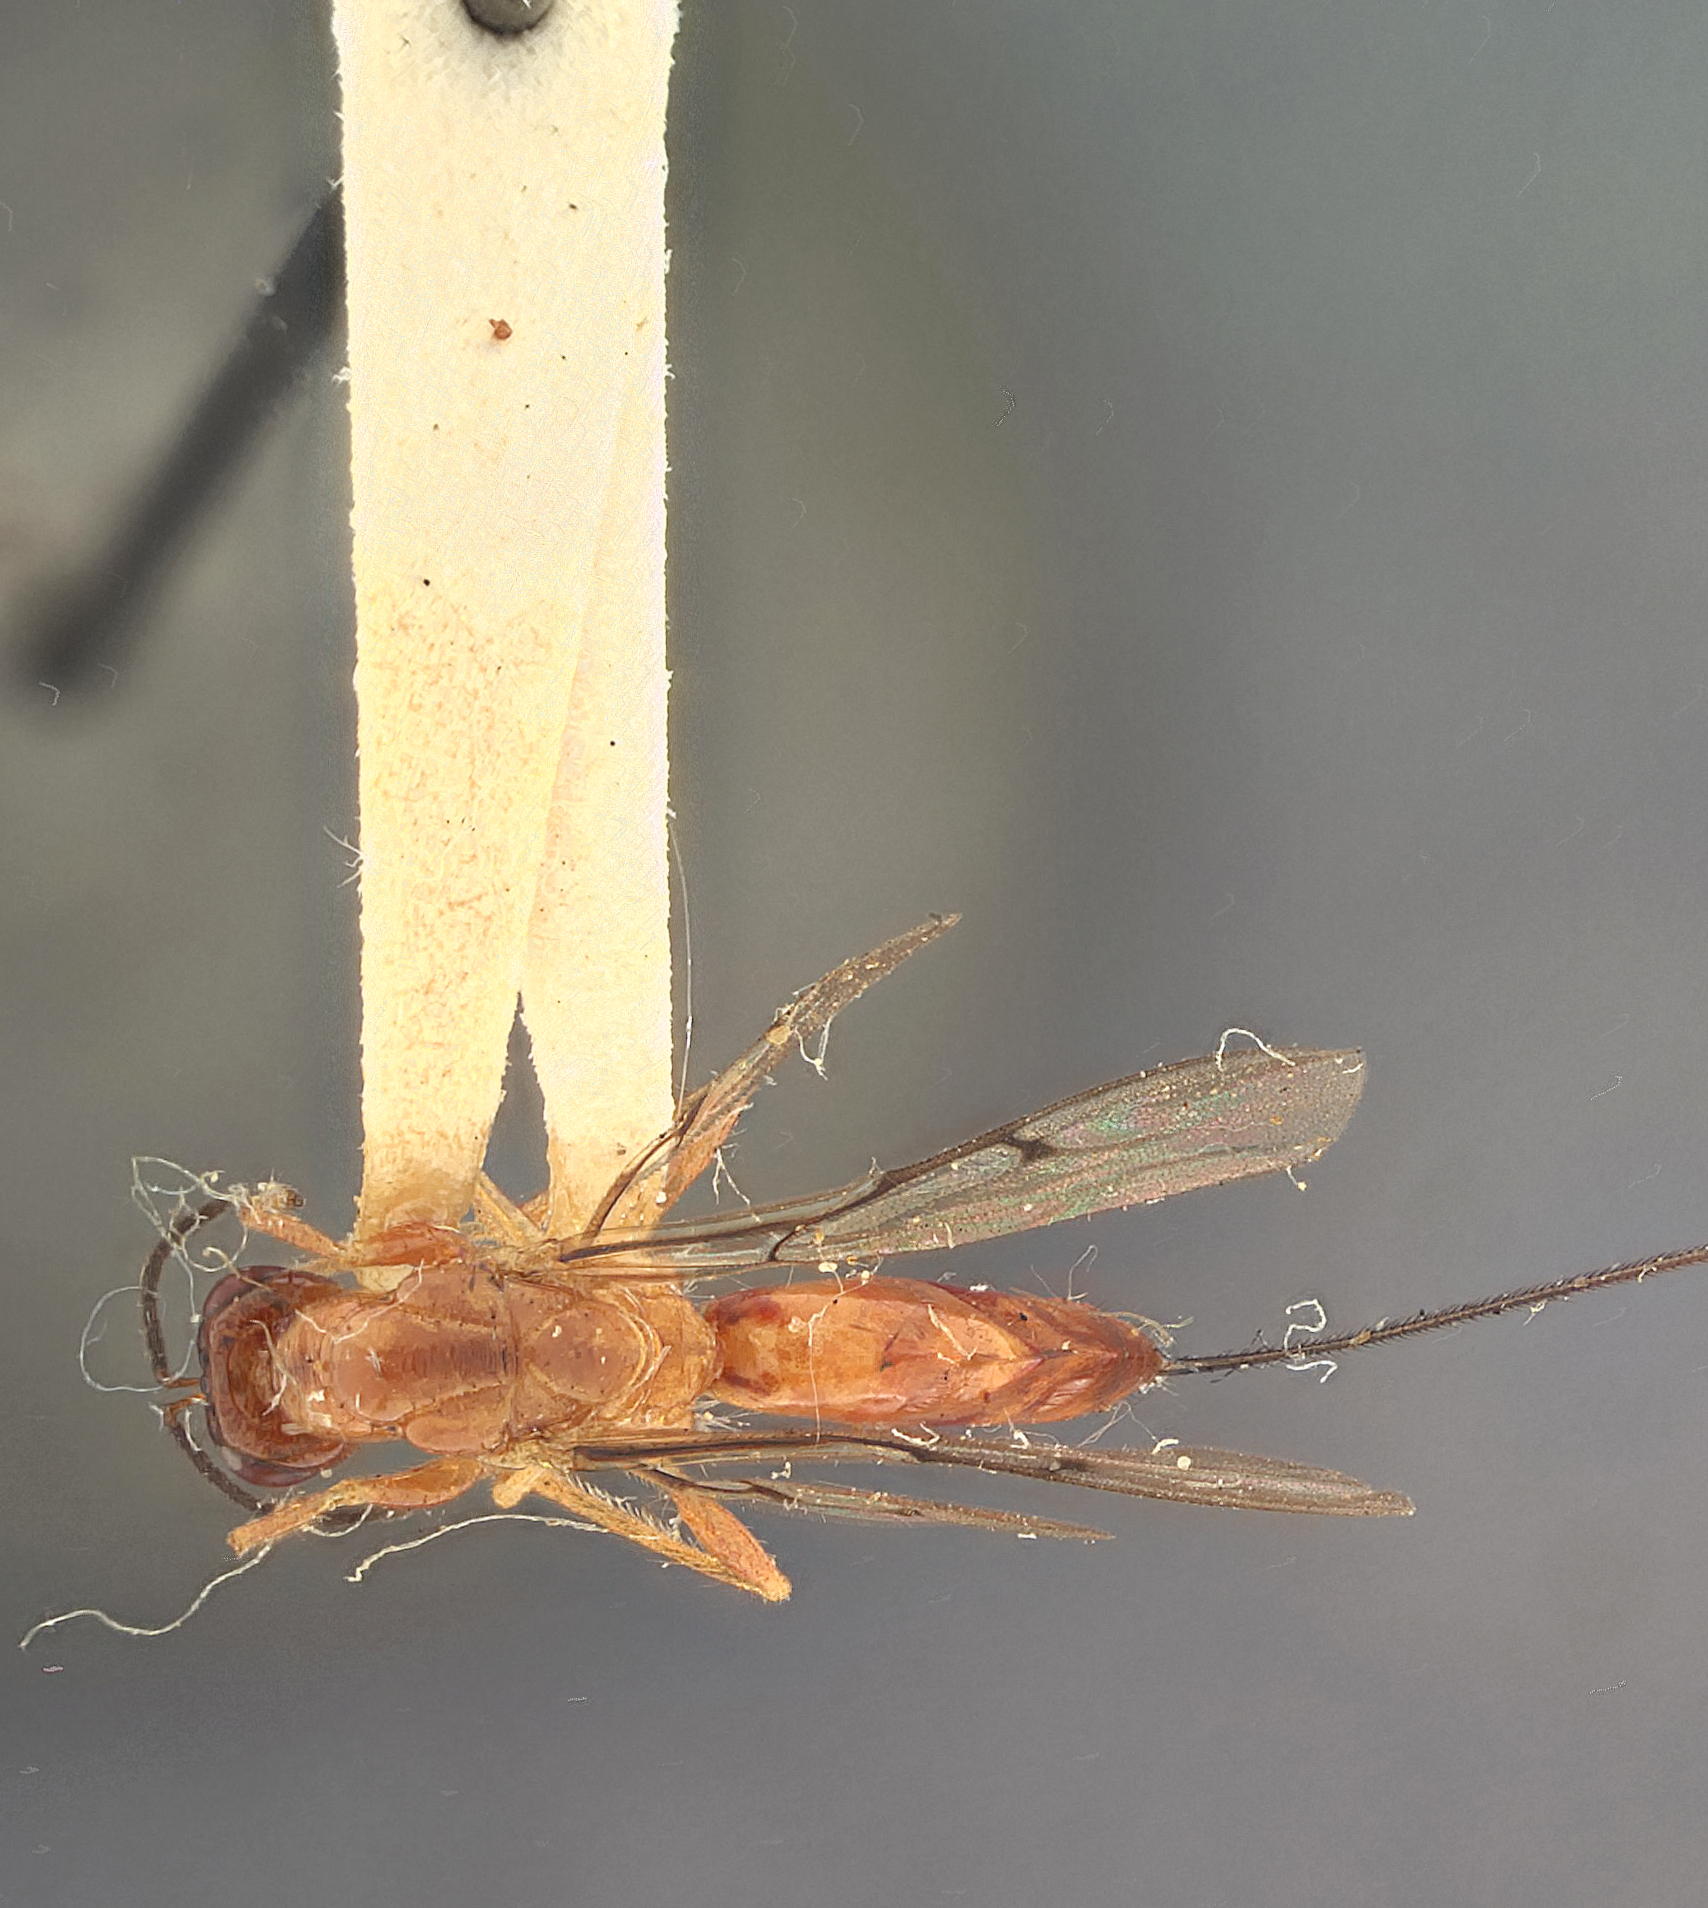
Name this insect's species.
Pulvilligera solomonensis
